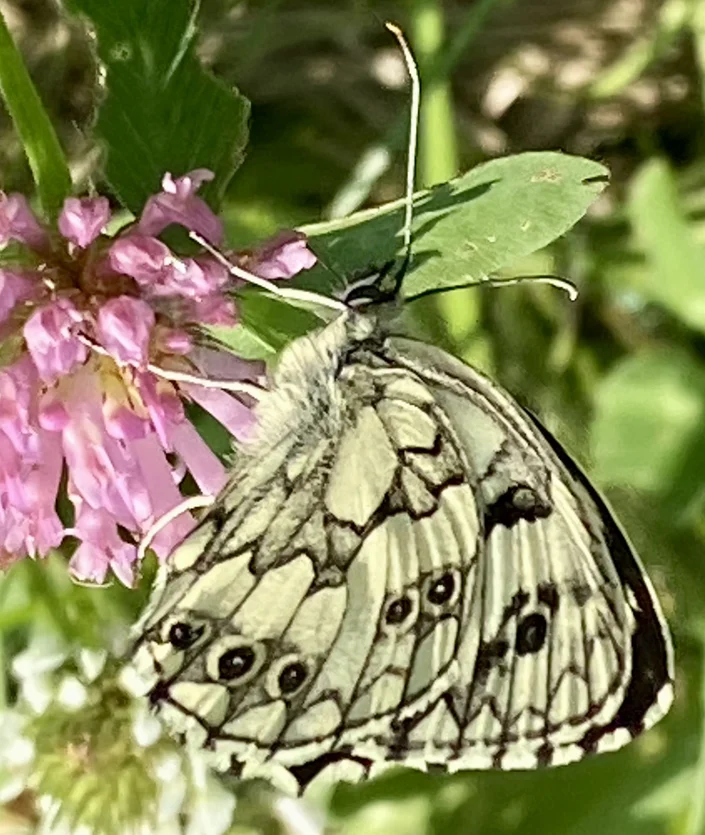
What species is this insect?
Melanargia galathea
